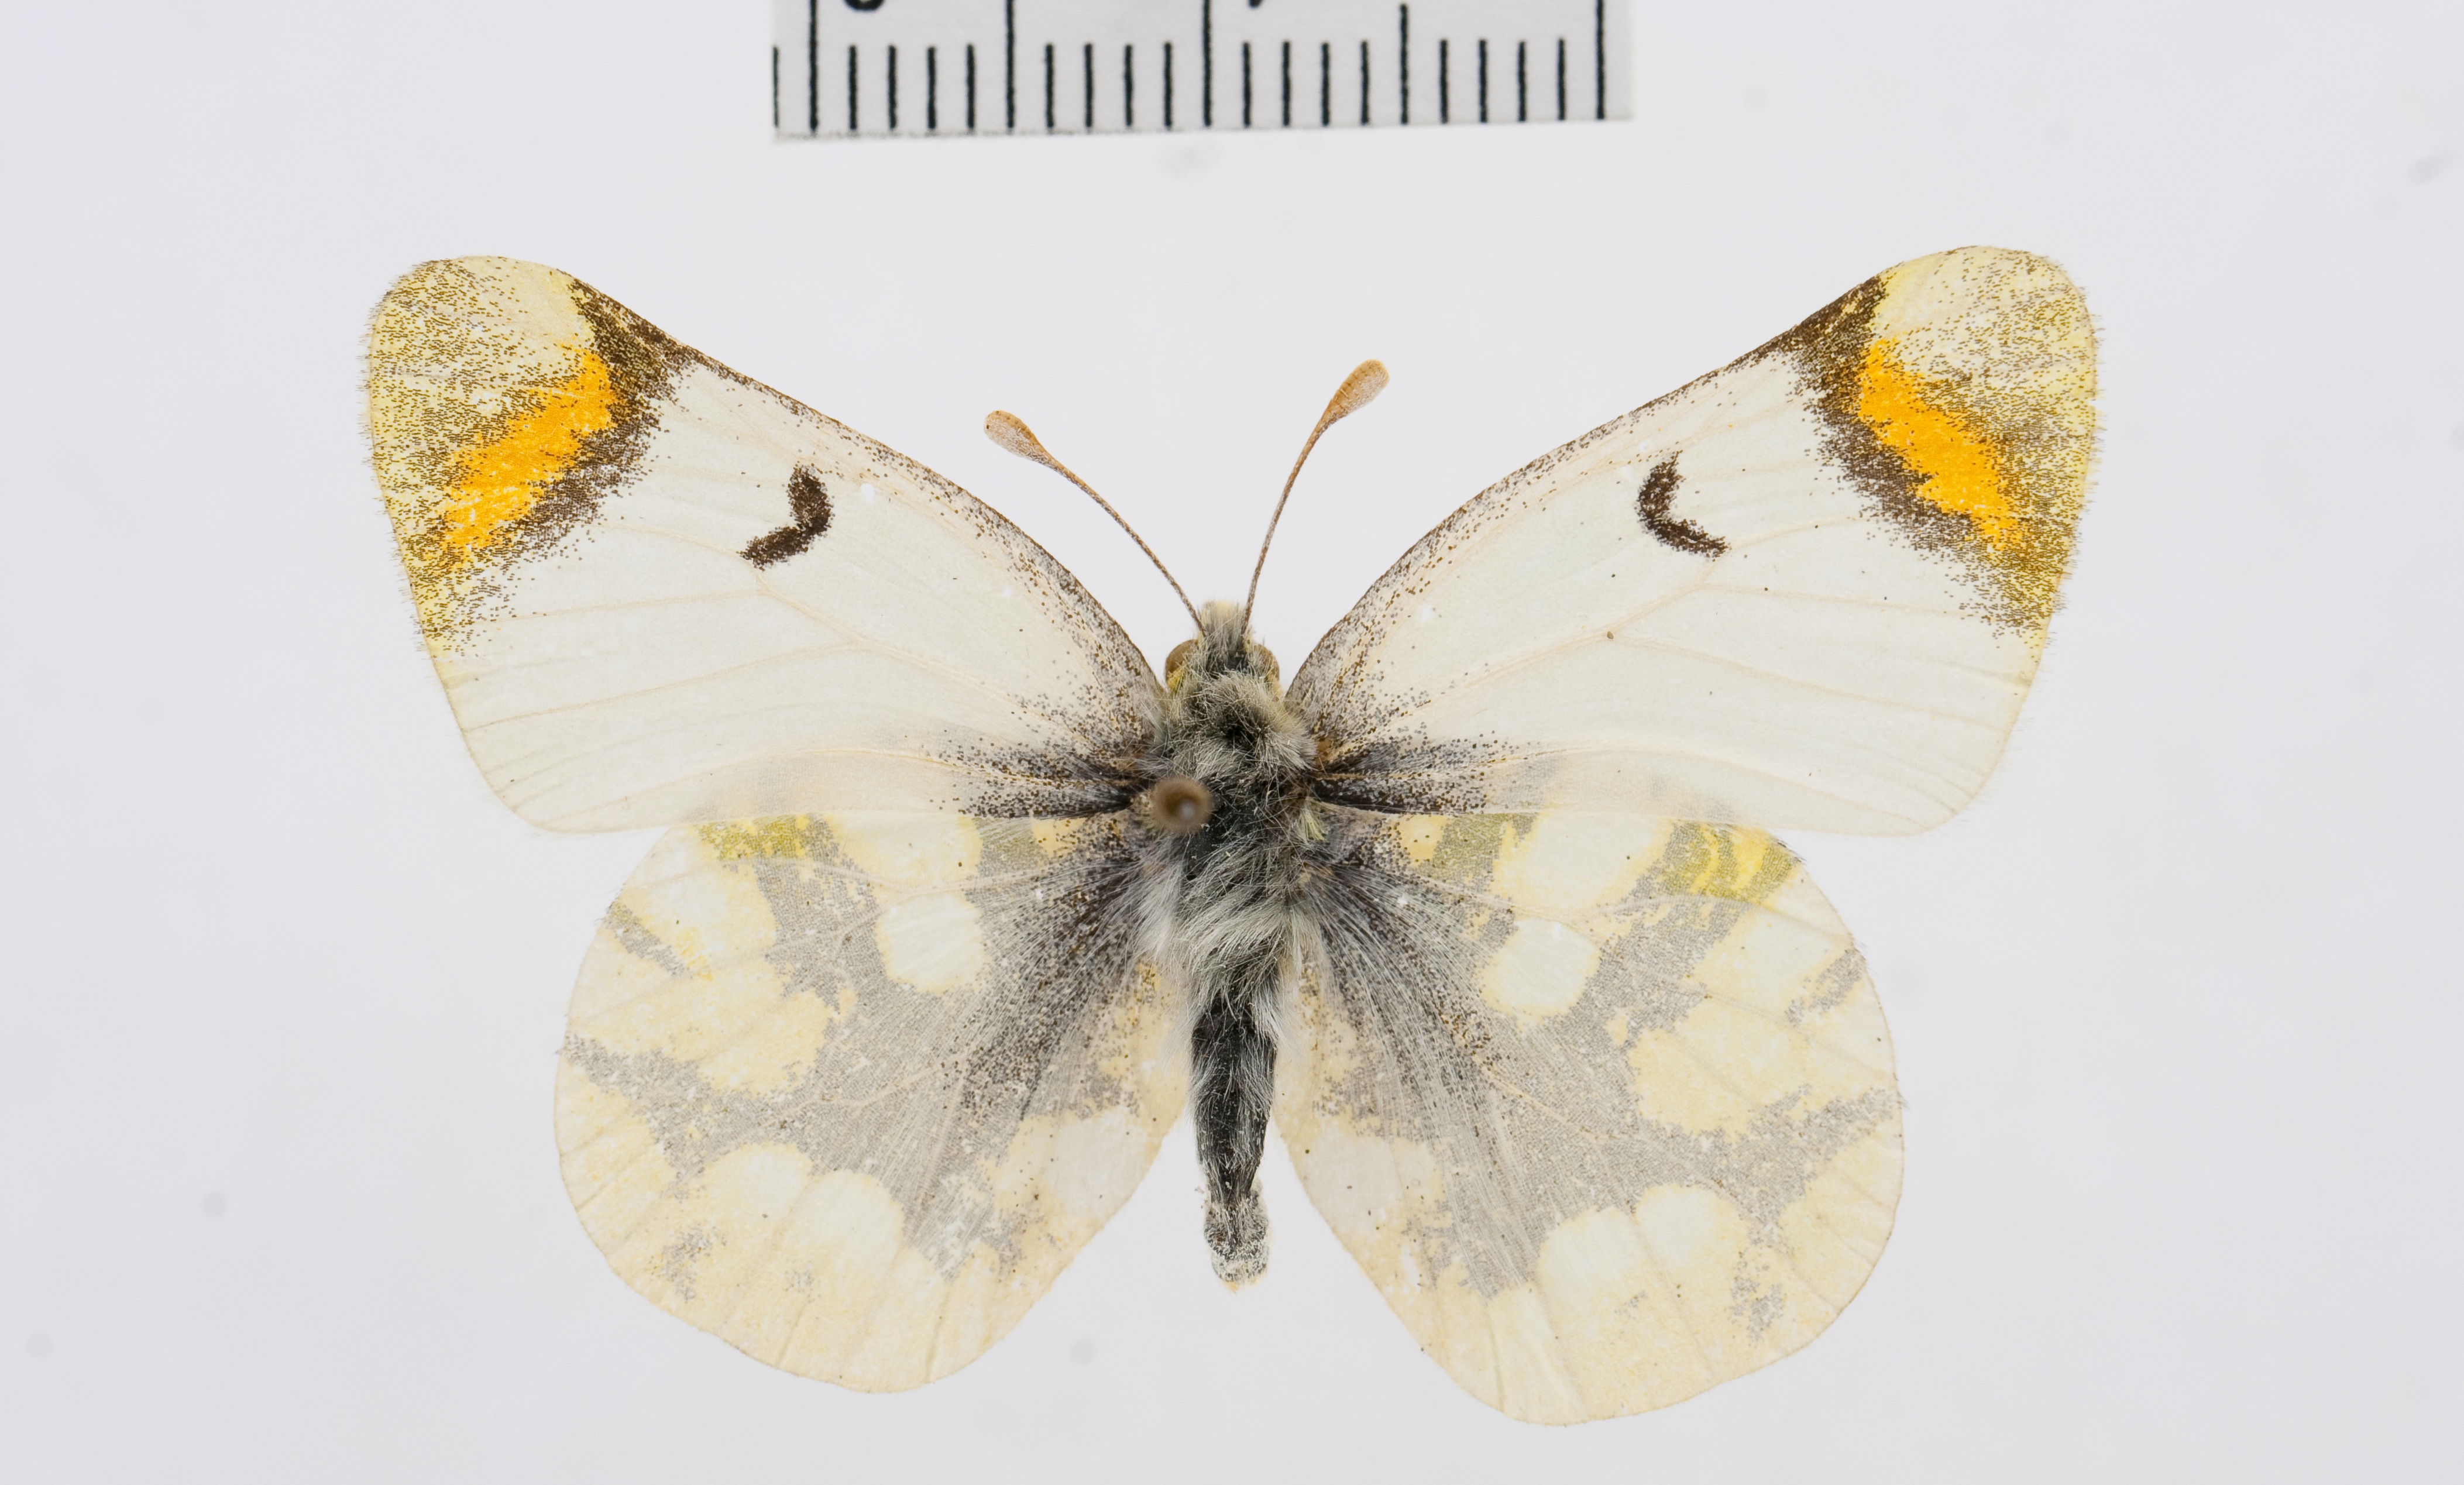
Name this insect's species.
Zegris eupheme
